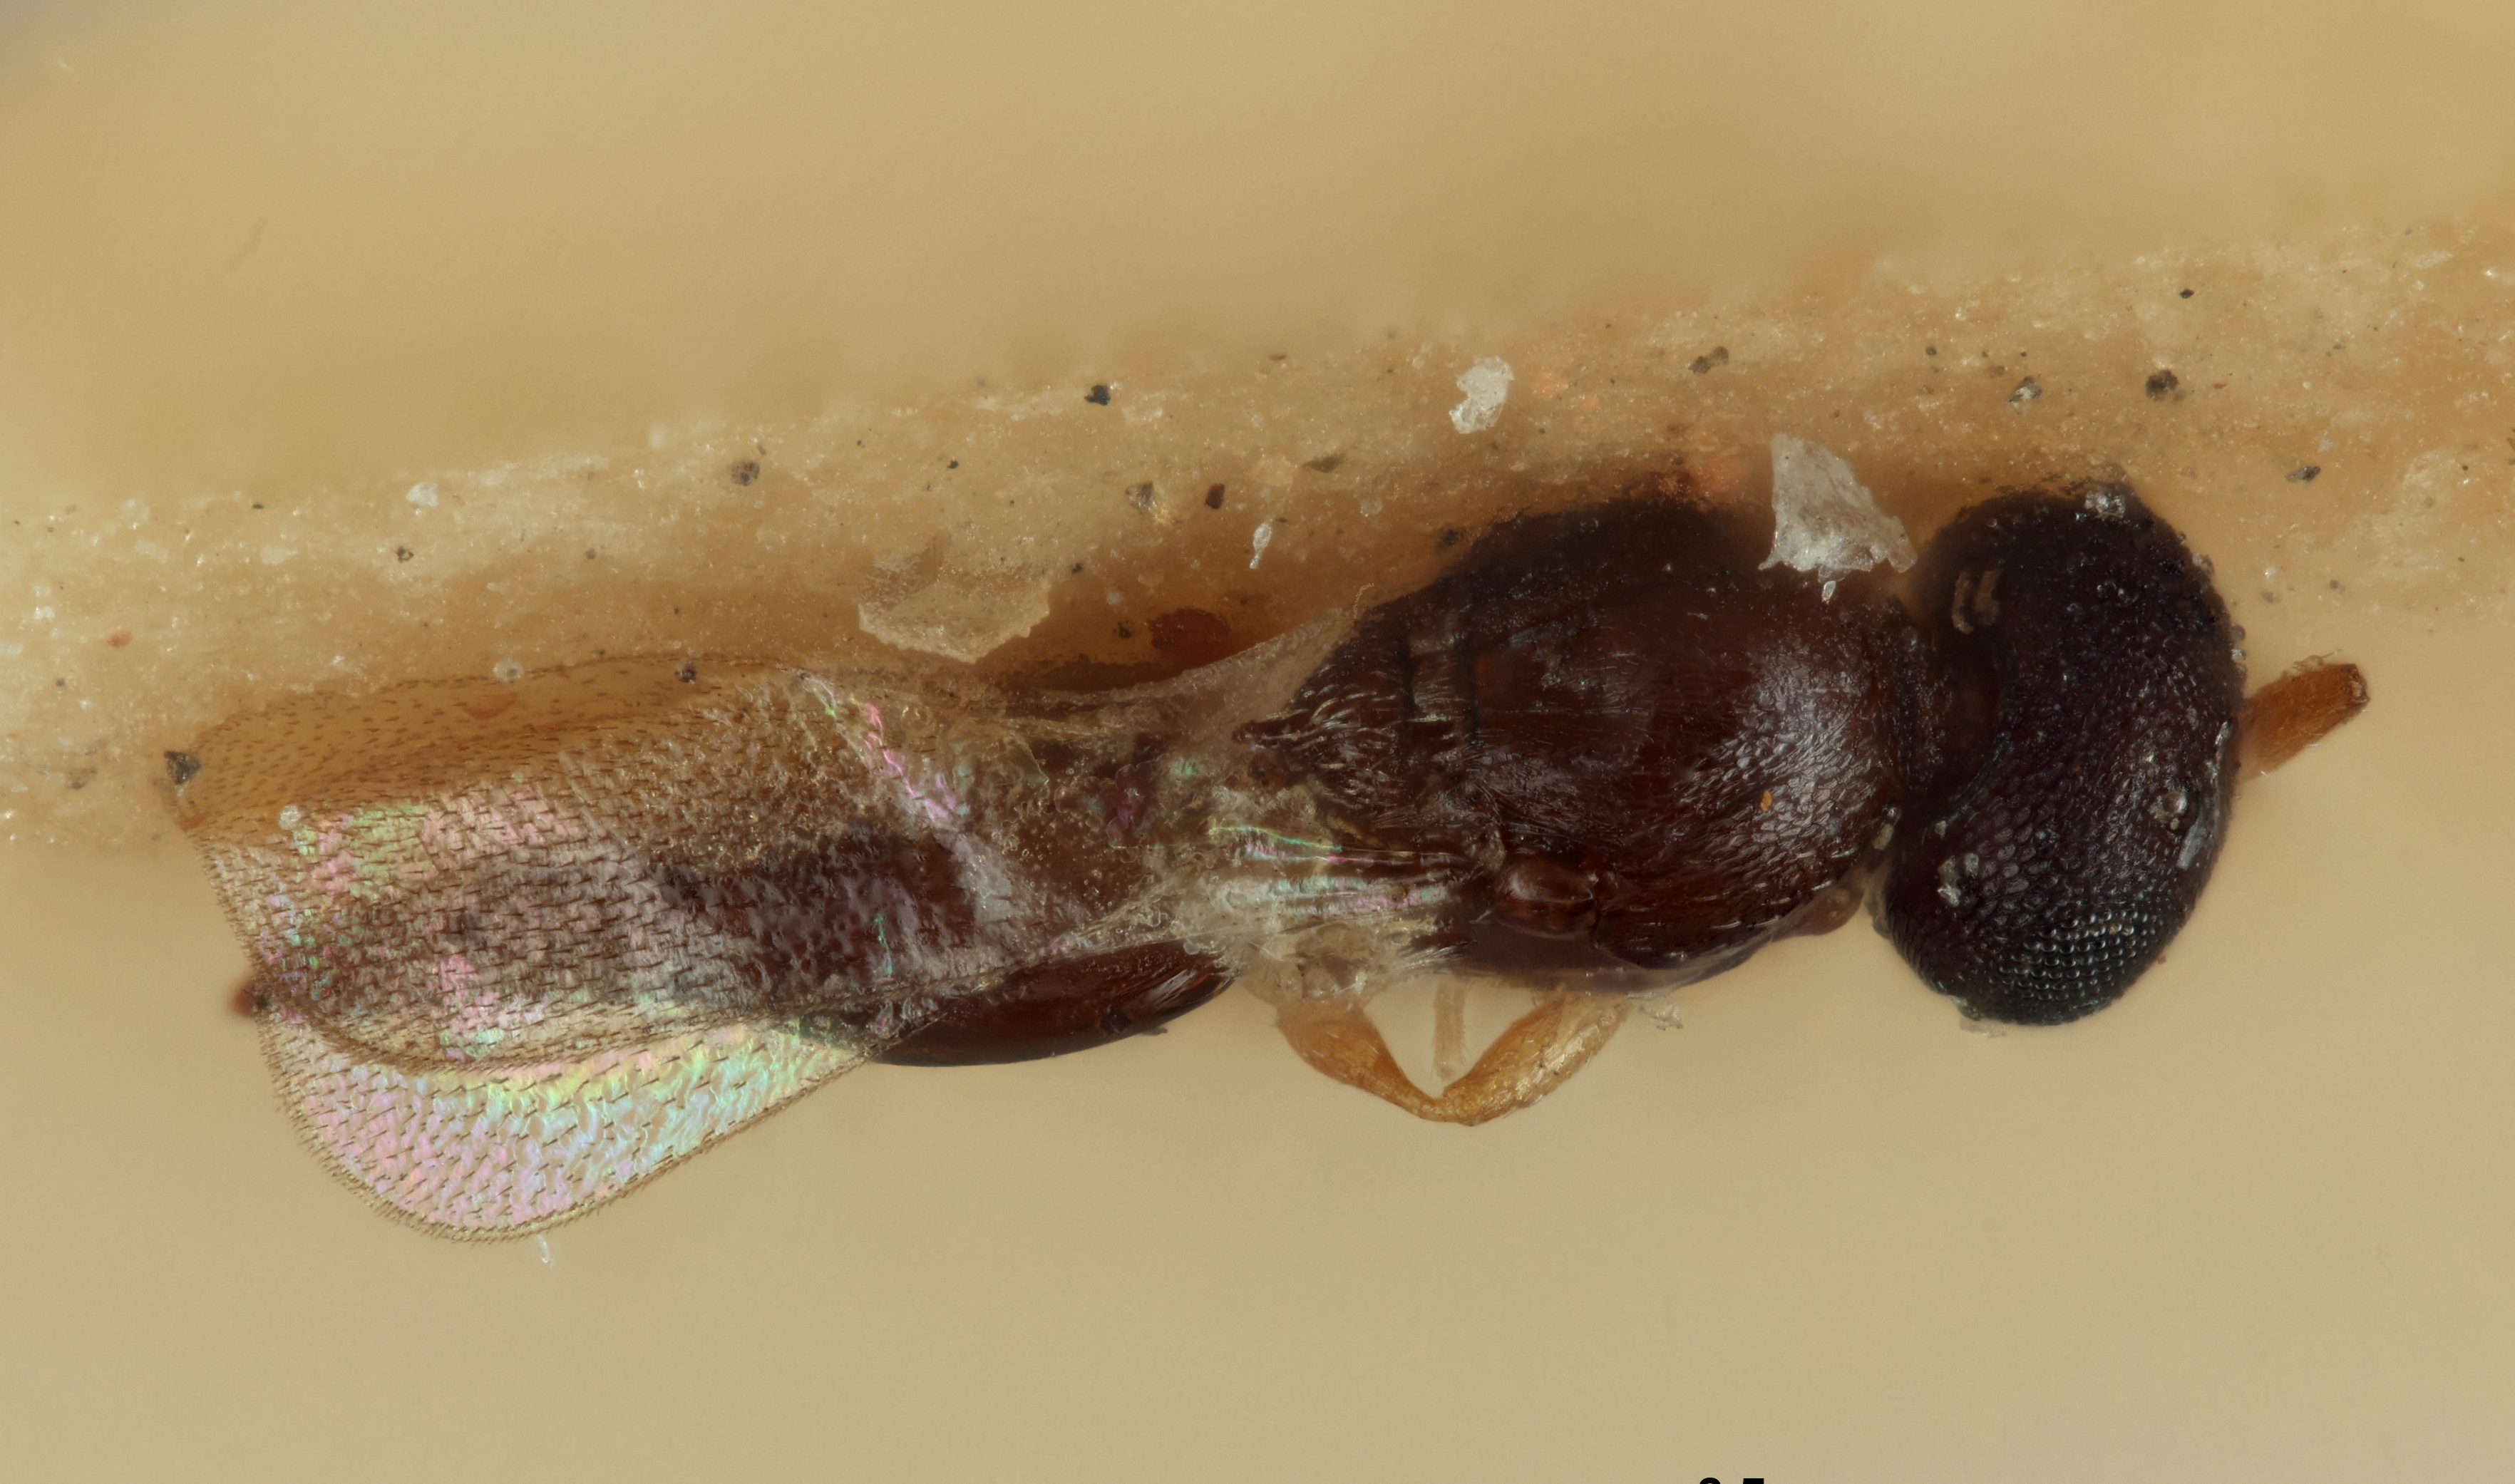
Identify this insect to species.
Polymecus auripes
